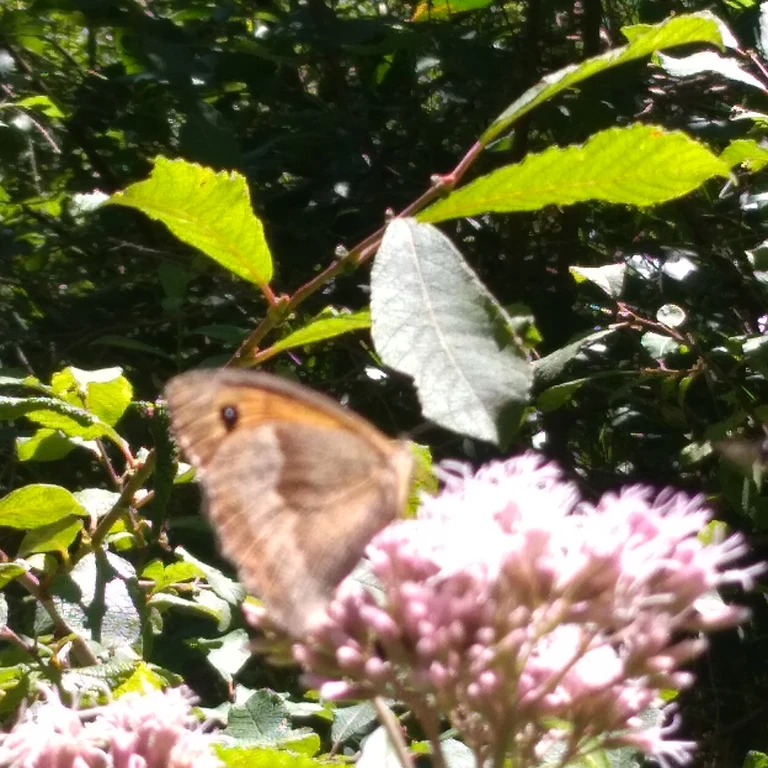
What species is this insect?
Maniola jurtina
